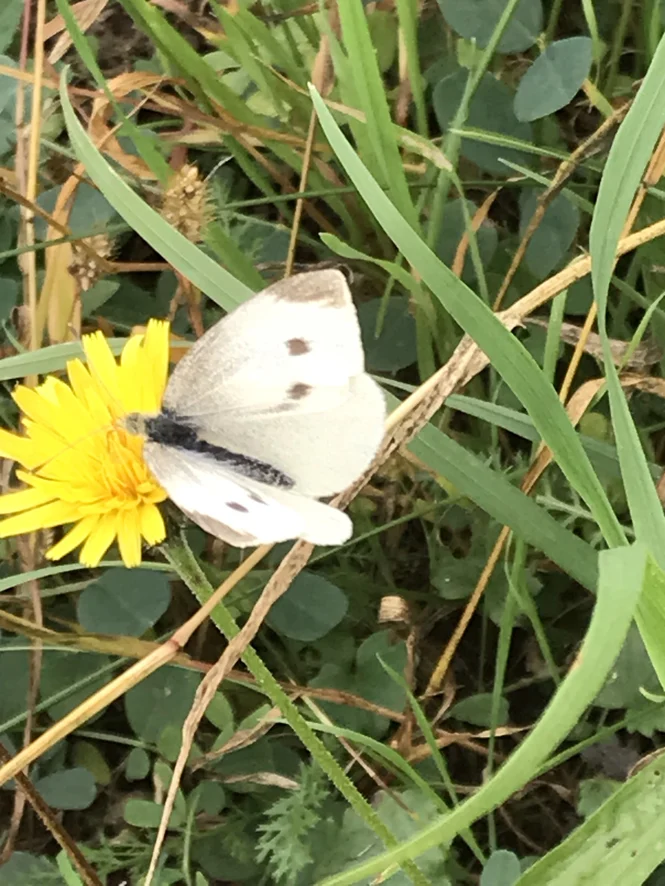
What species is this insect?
Pieris rapae
